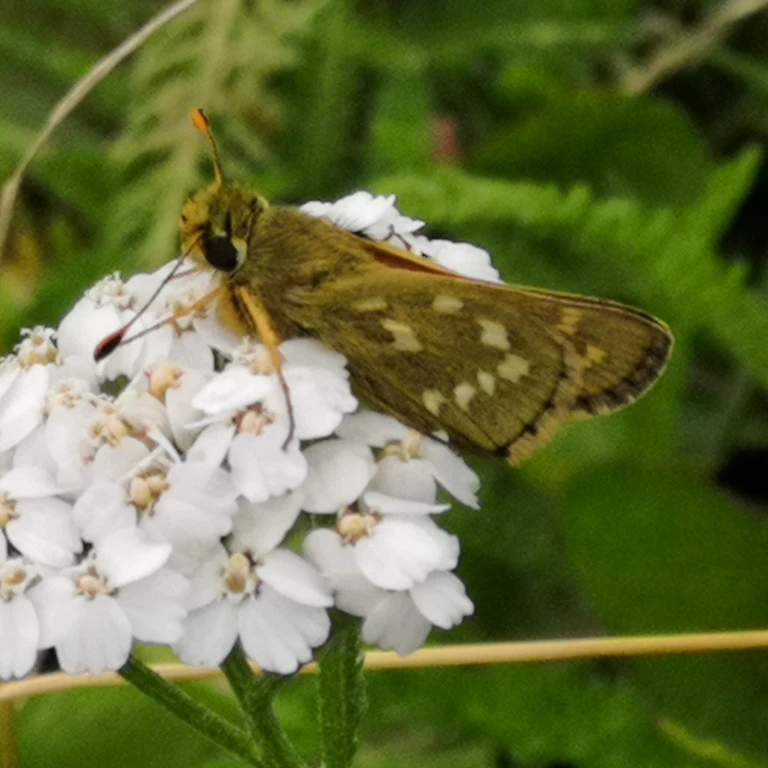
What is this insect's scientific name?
Hesperia comma
